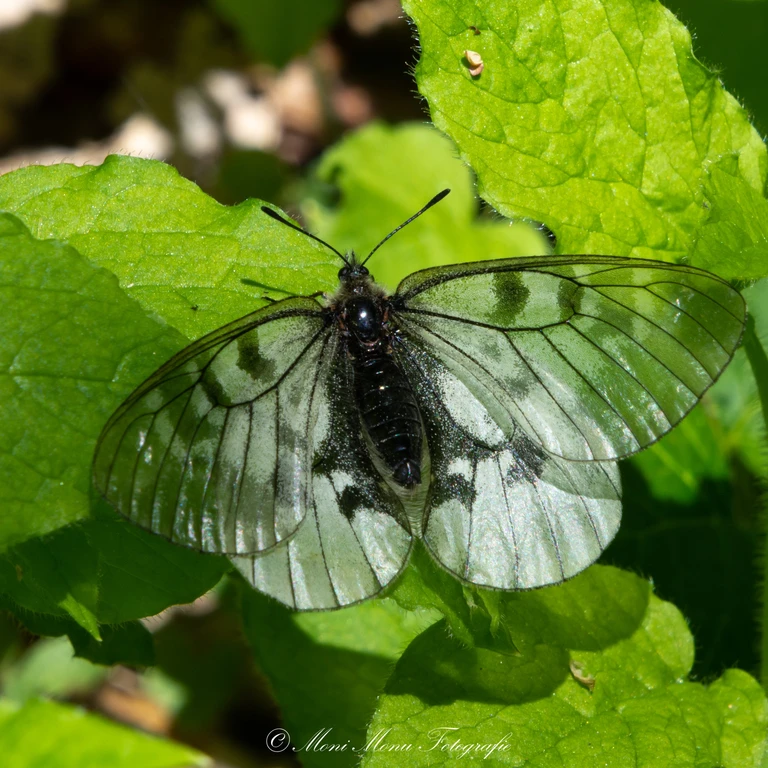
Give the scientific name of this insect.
Parnassius mnemosyne
